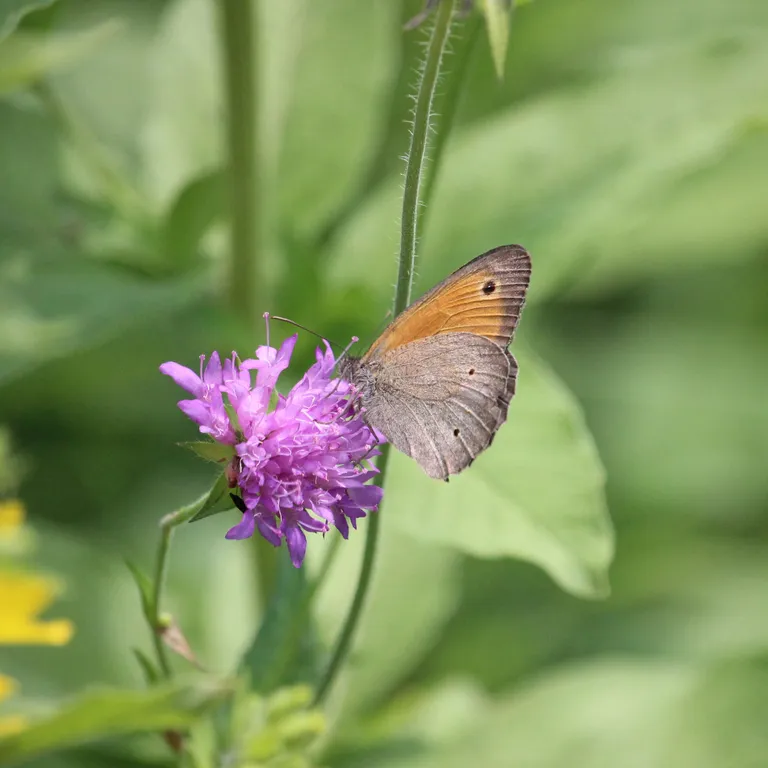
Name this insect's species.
Maniola jurtina
